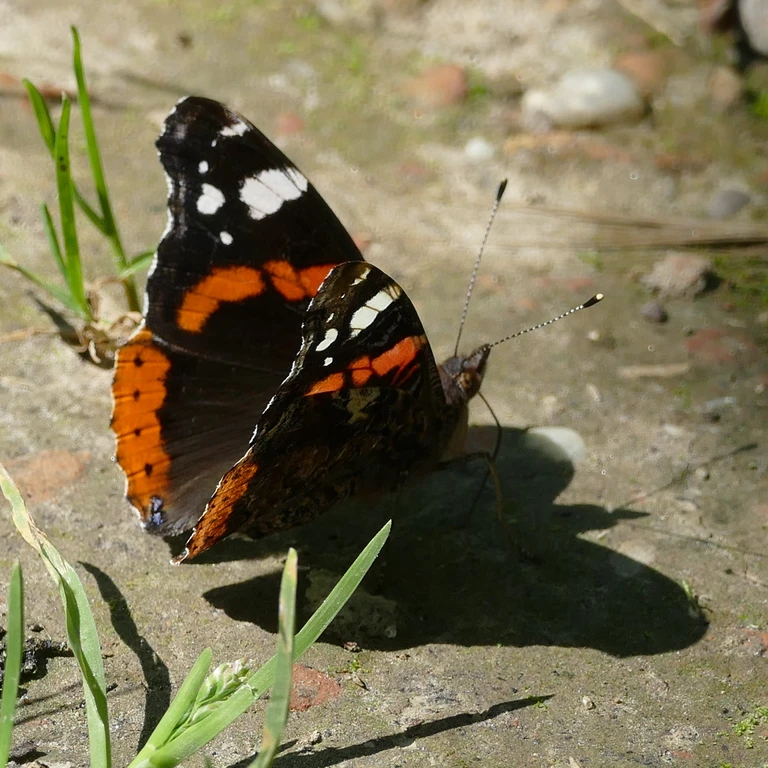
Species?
Vanessa atalanta
